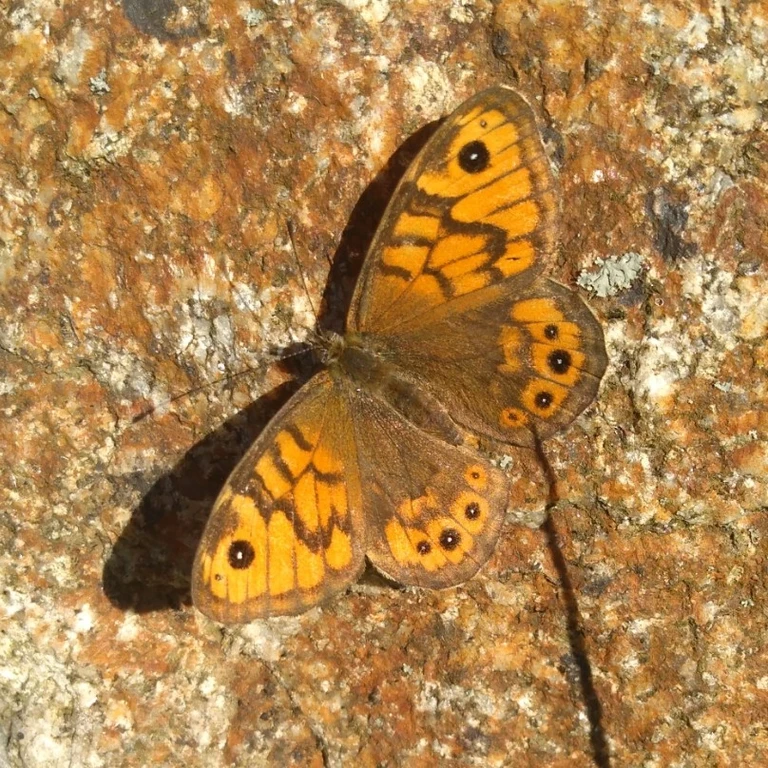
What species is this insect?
Lasiommata megera (also Pararge megera)
